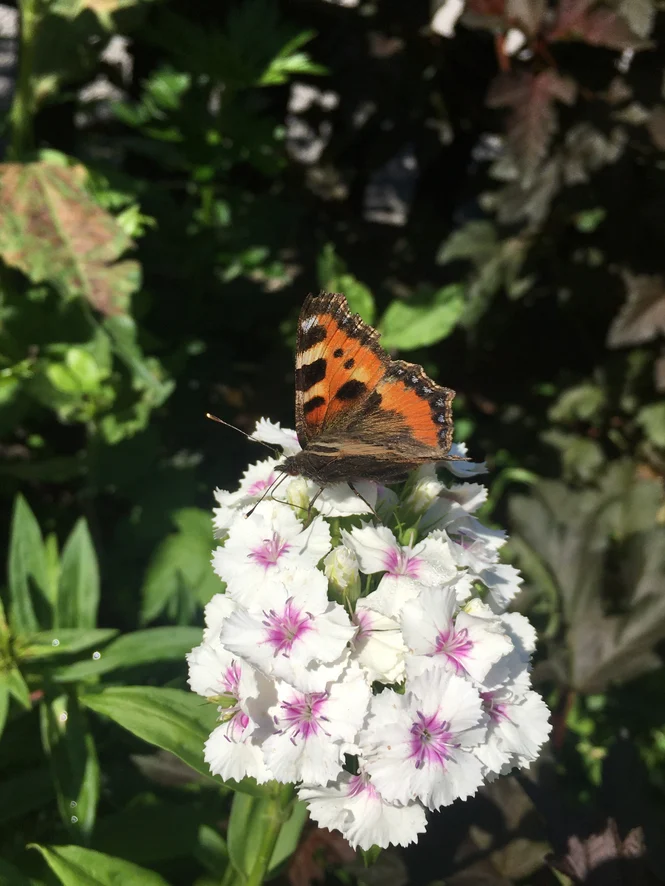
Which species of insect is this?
Aglais urticae
